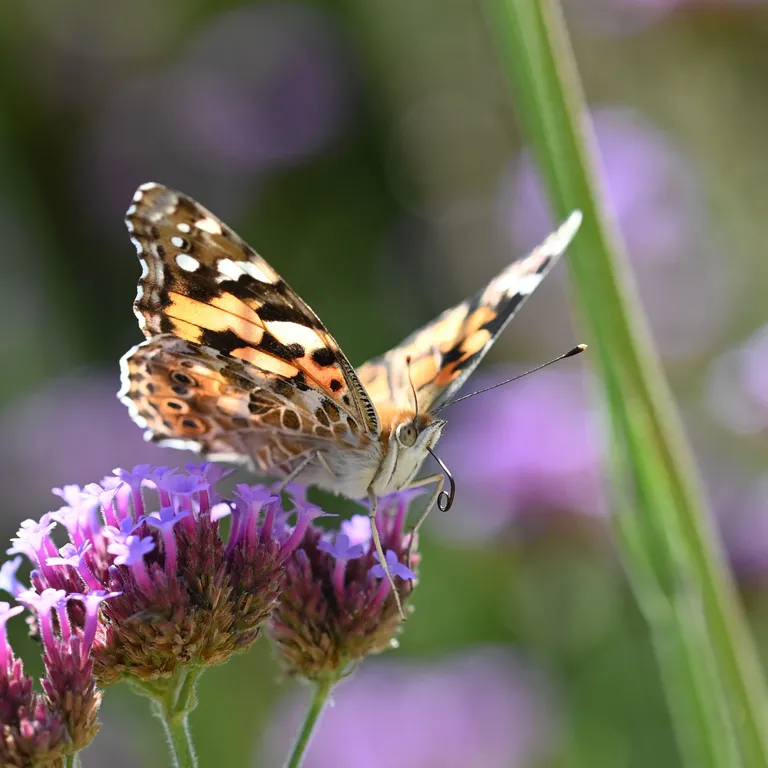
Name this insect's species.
Vanessa cardui
